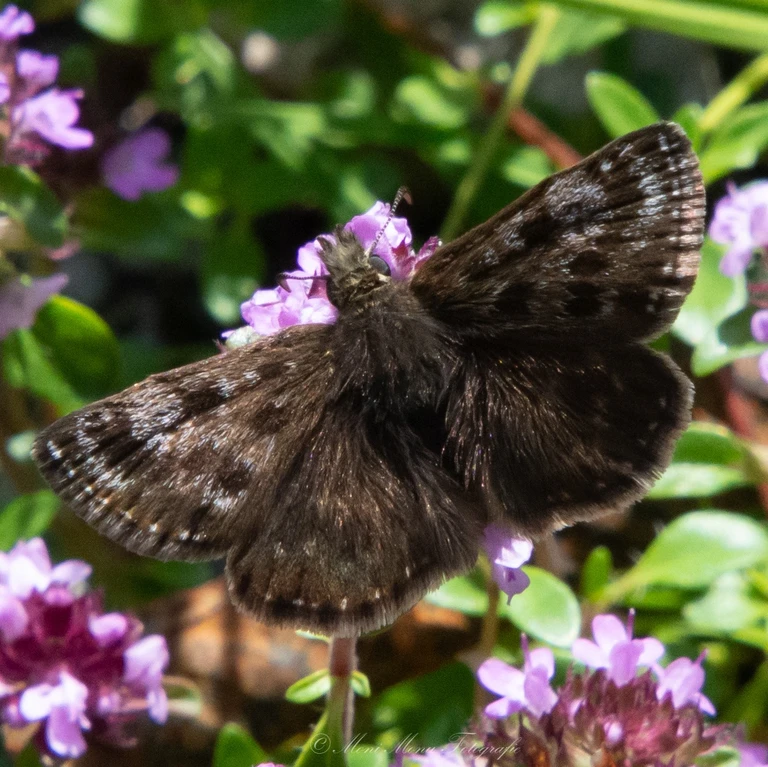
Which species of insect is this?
Erynnis tages
